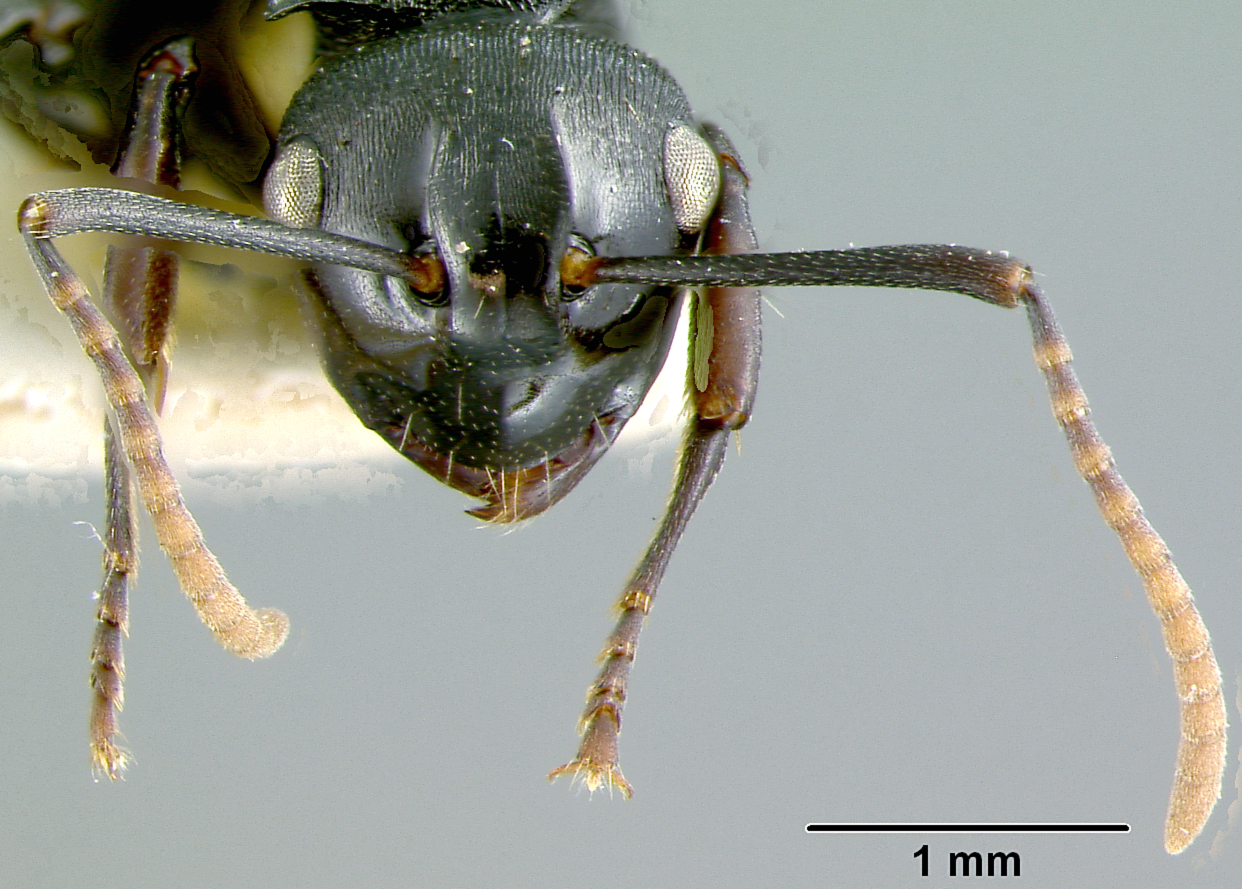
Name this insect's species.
Polyrhachis bequaerti
